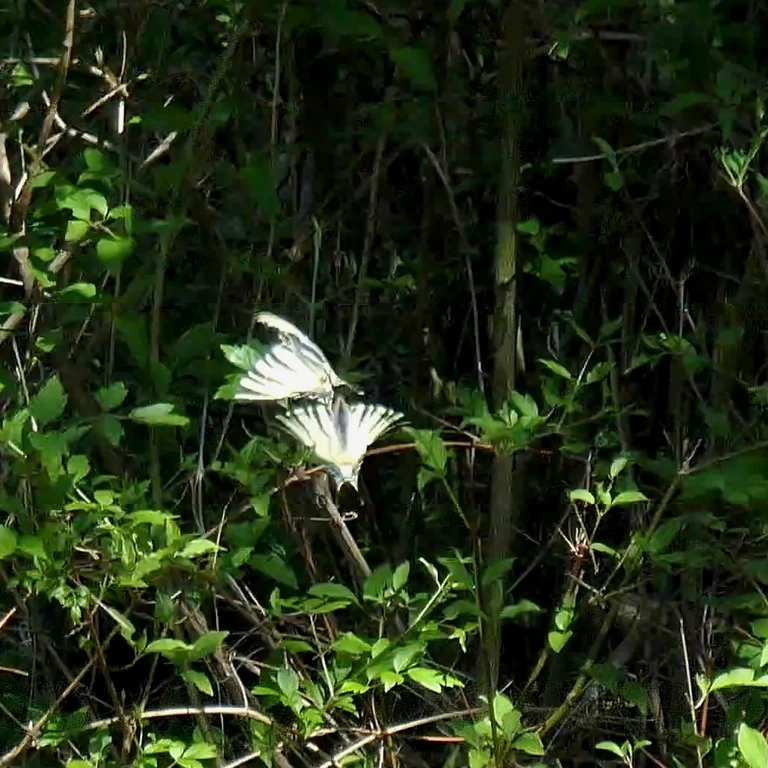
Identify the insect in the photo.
Iphiclides podalirius
